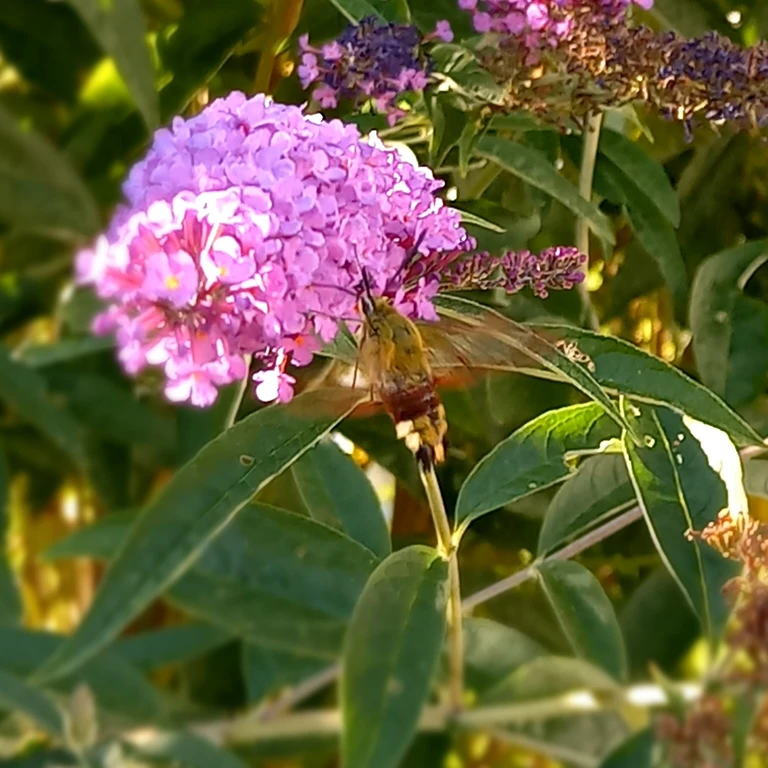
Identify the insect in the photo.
Hemaris fuciformis
